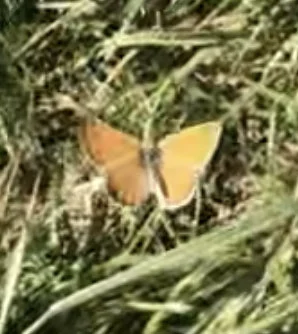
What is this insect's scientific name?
Coenonympha pamphilus
